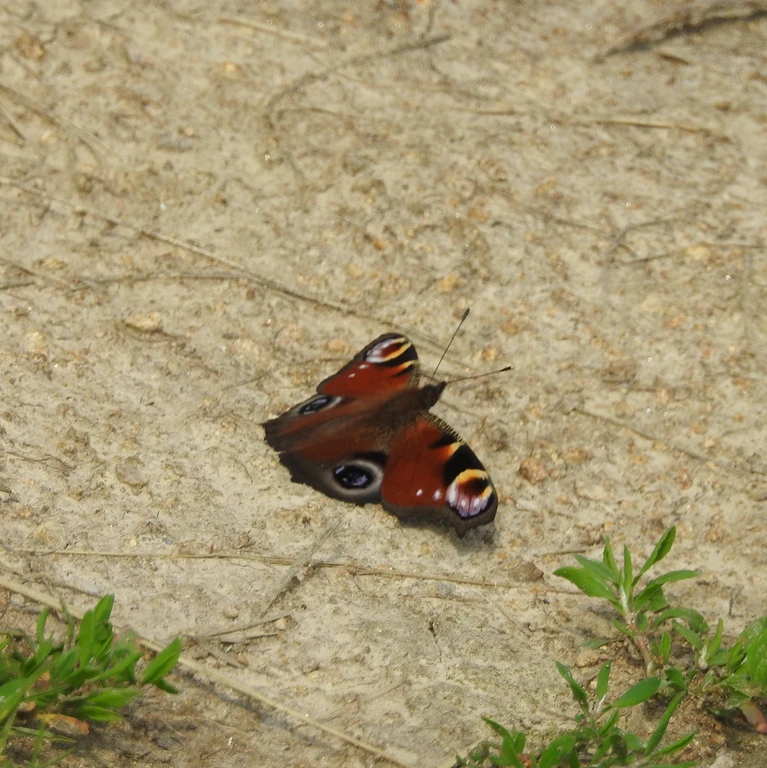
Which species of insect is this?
Aglais io
